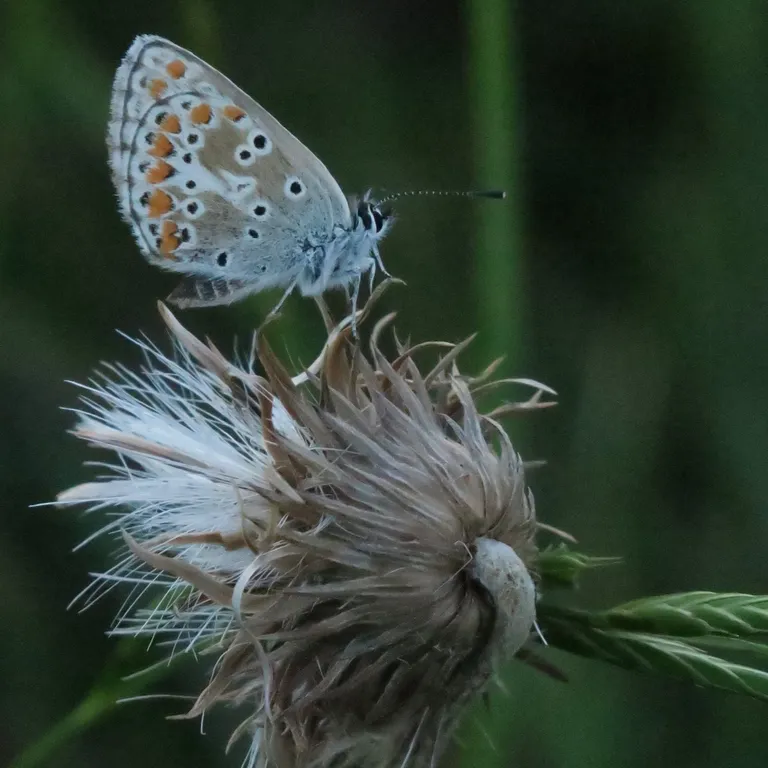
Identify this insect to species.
Aricia agestis/artaxerxes
